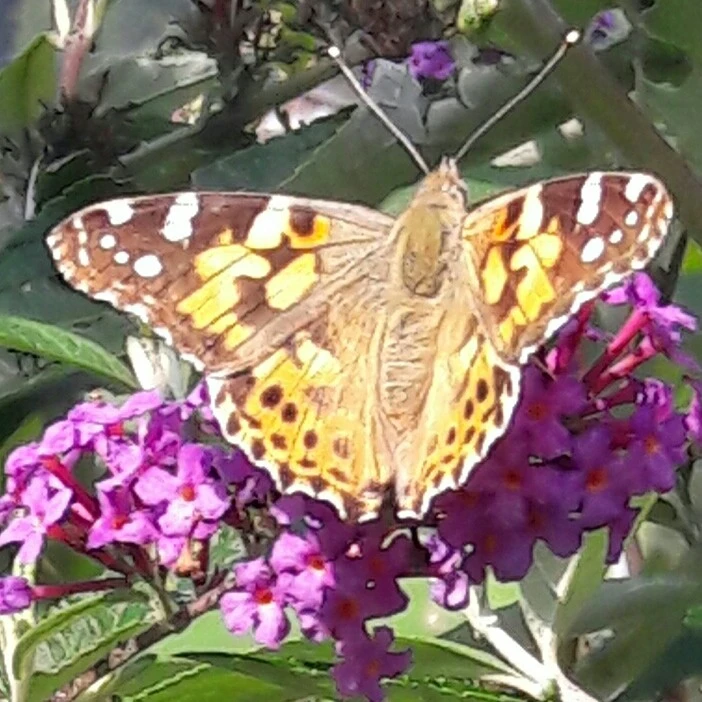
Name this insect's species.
Vanessa cardui
